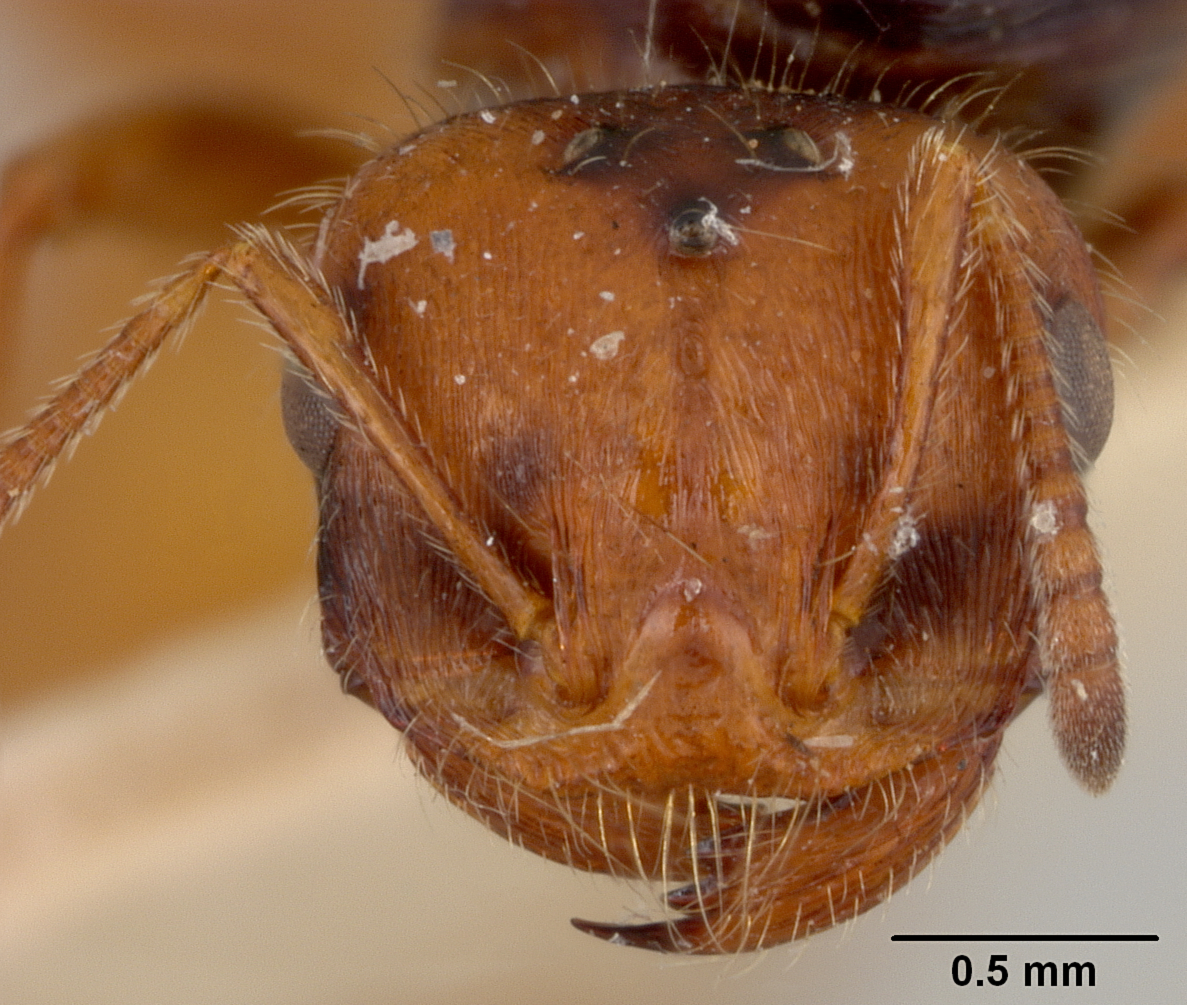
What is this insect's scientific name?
Monomorium rothsteini
